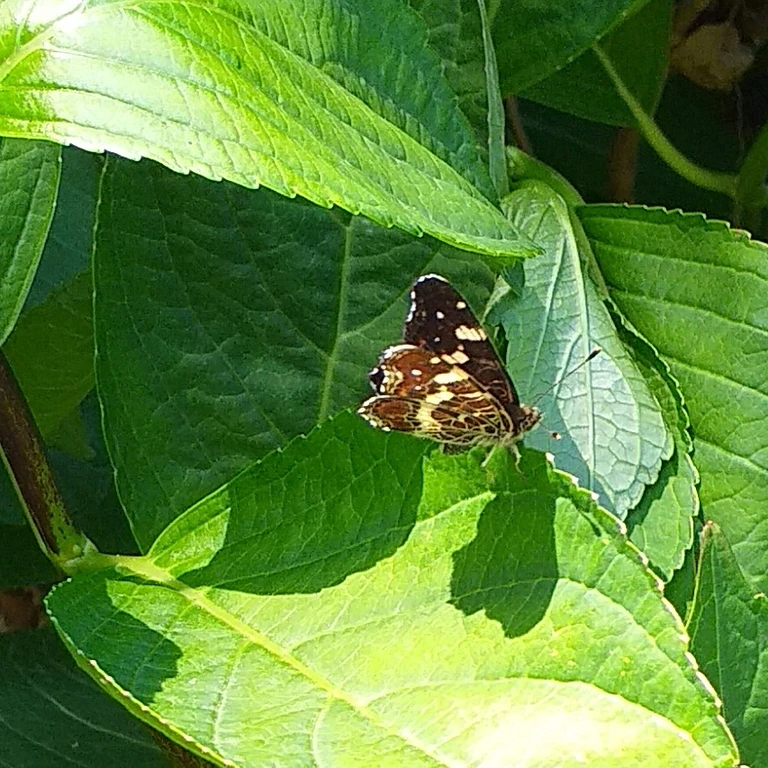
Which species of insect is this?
Araschnia levana
